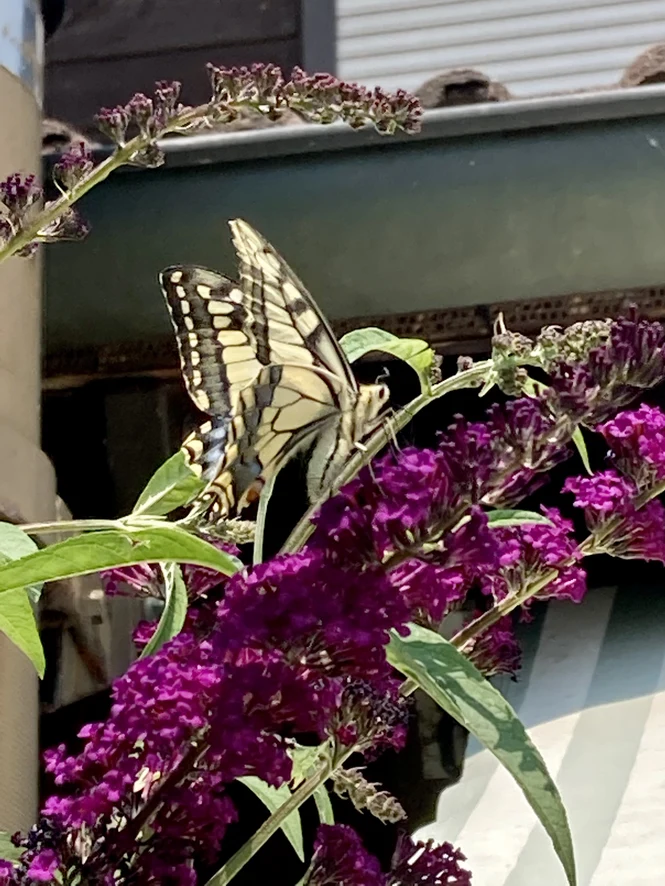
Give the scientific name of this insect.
Papilio machaon
